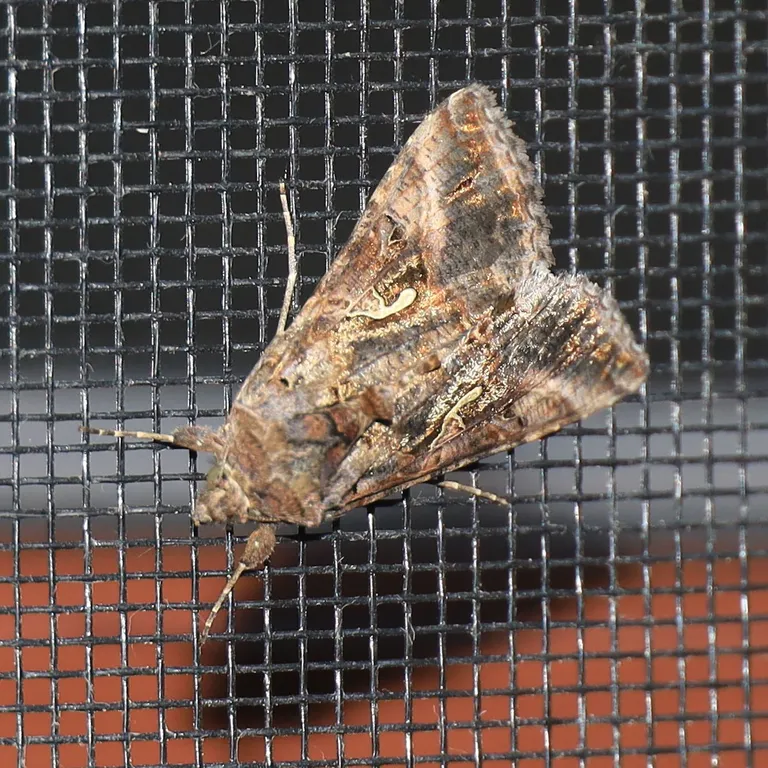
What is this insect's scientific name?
Autographa gamma
